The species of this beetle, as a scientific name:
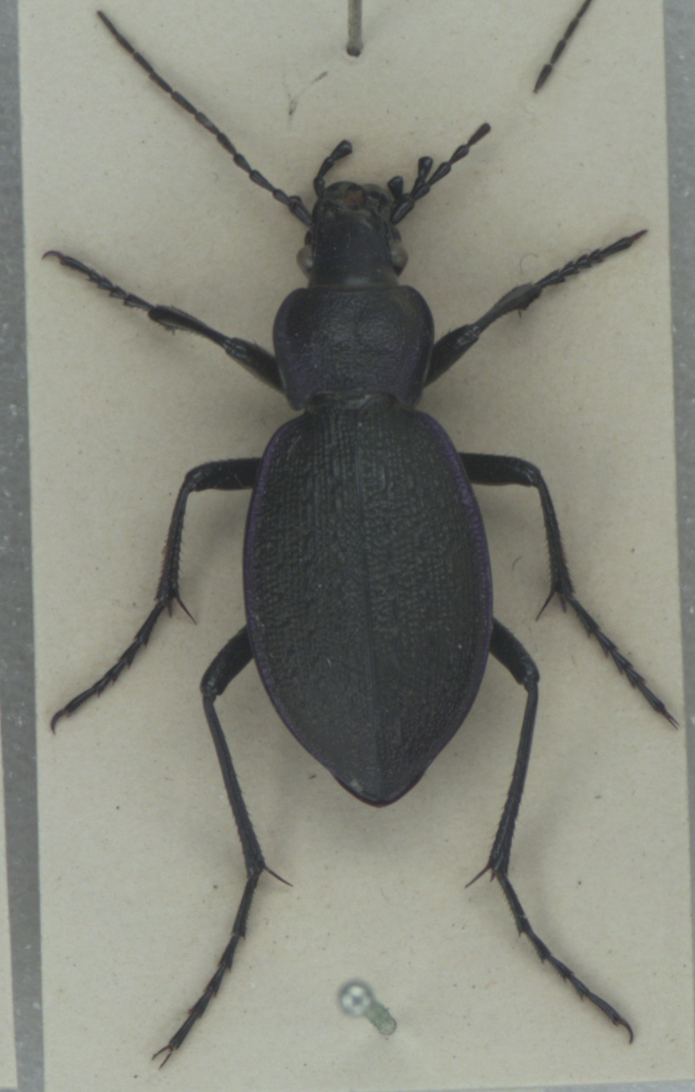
Carabus problematicus
